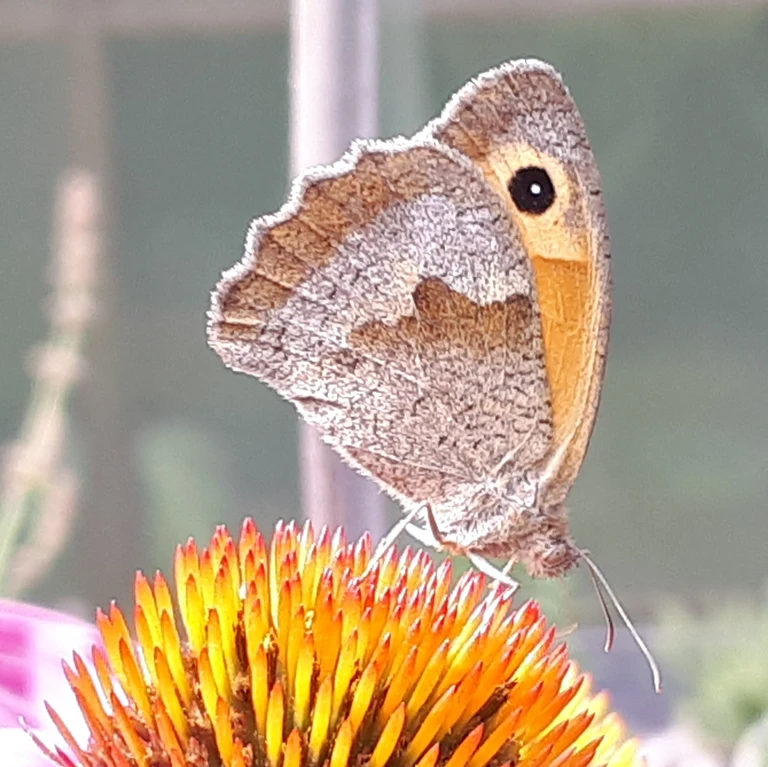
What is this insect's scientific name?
Maniola jurtina
